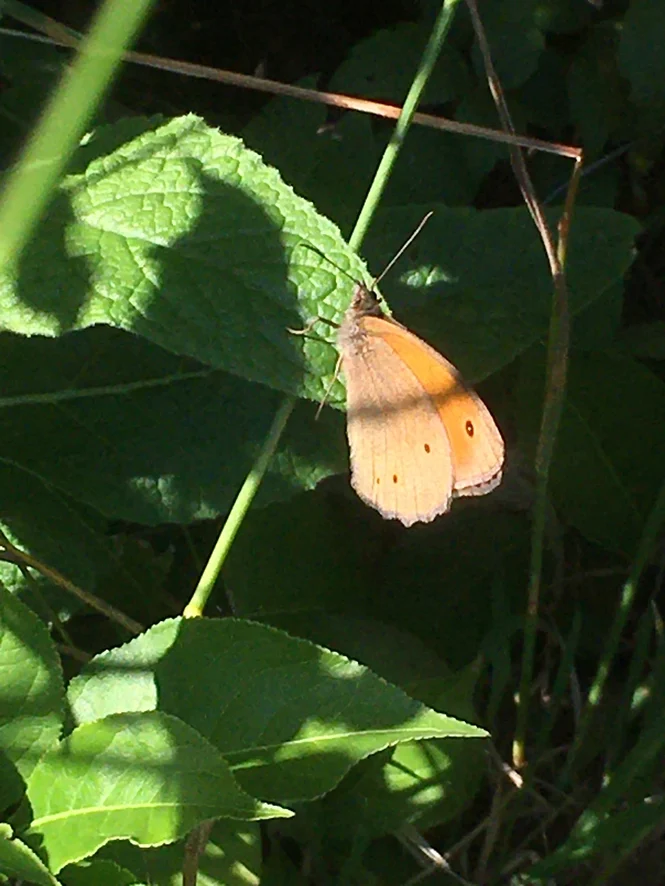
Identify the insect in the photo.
Maniola jurtina
